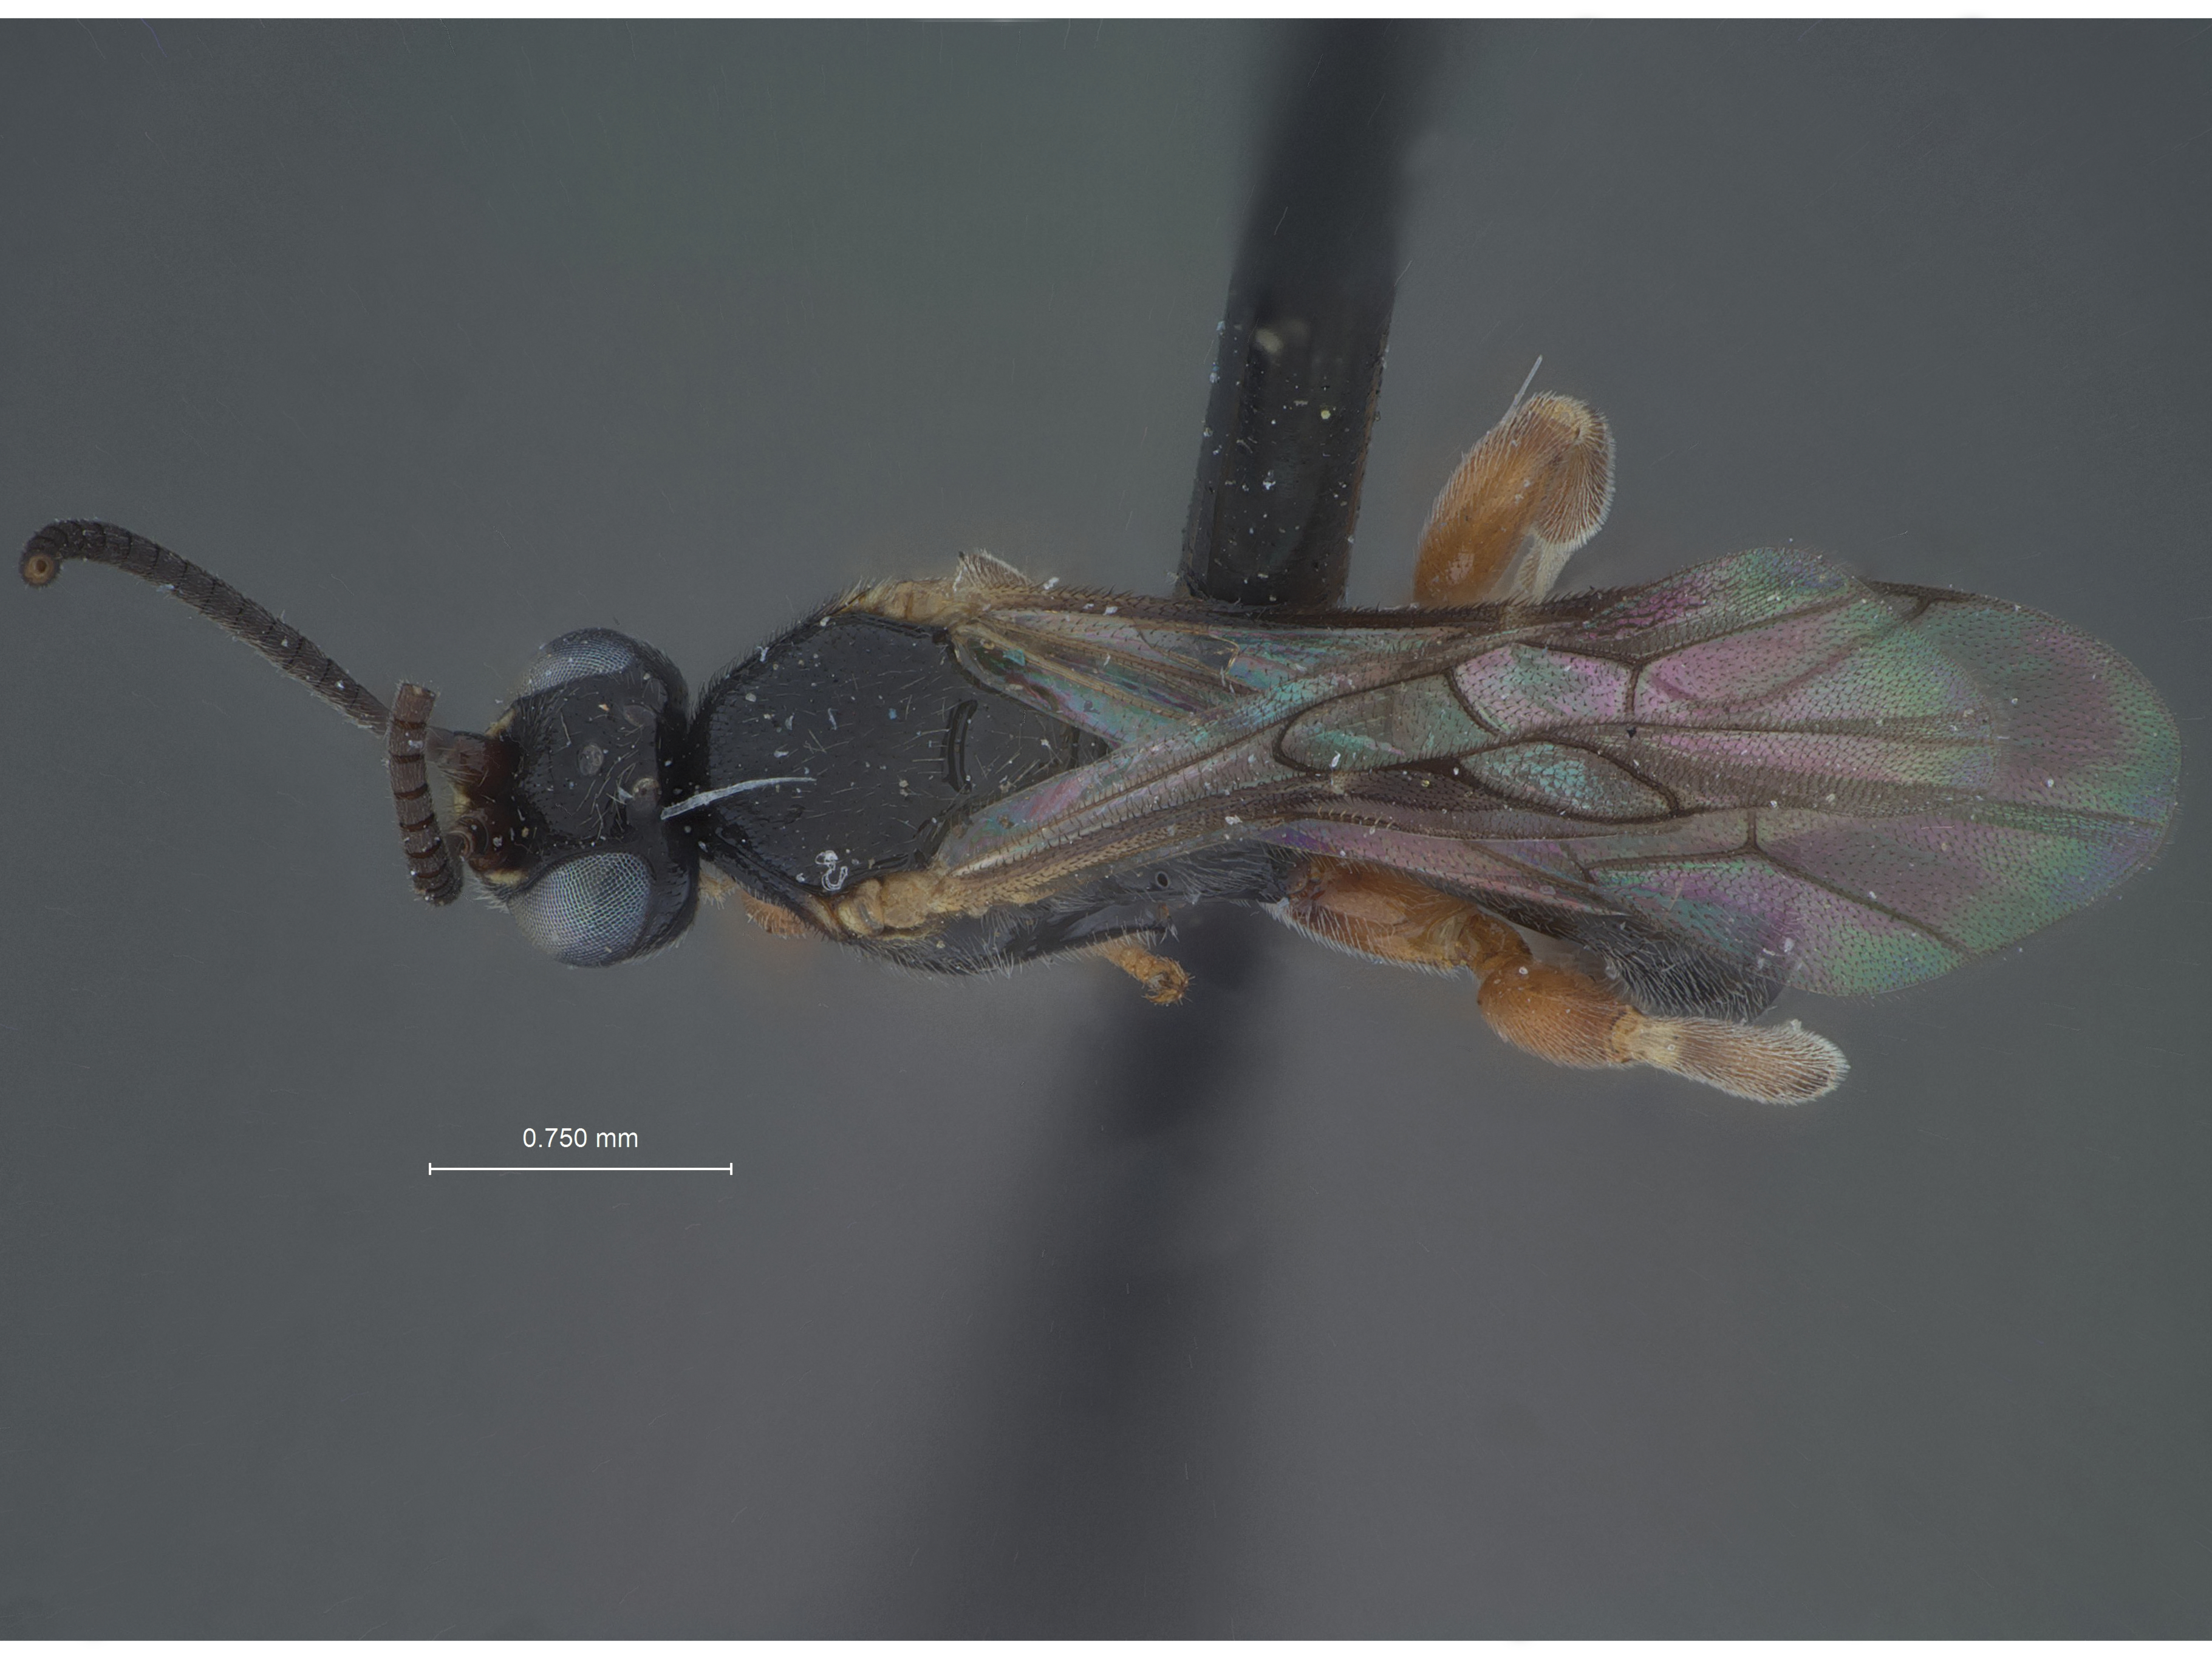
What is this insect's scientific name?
Exochus stenostoma
